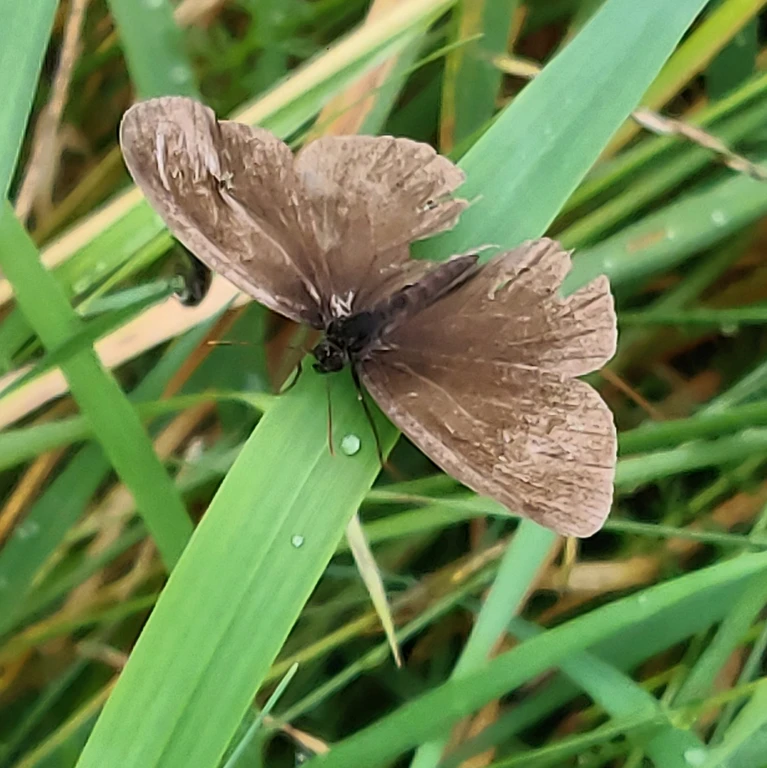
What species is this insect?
Aphantopus hyperantus
